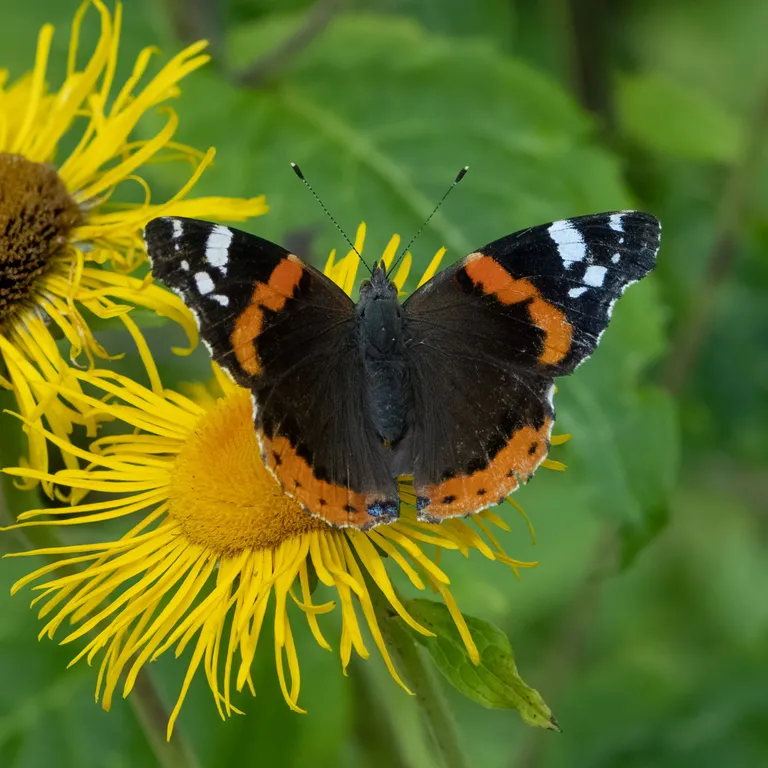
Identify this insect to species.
Vanessa atalanta
